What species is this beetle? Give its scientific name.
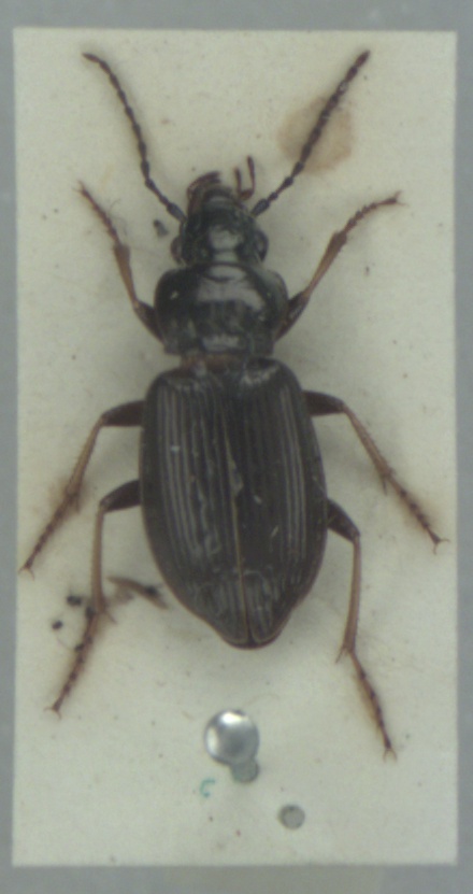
Pterostichus oblongopunctatus
